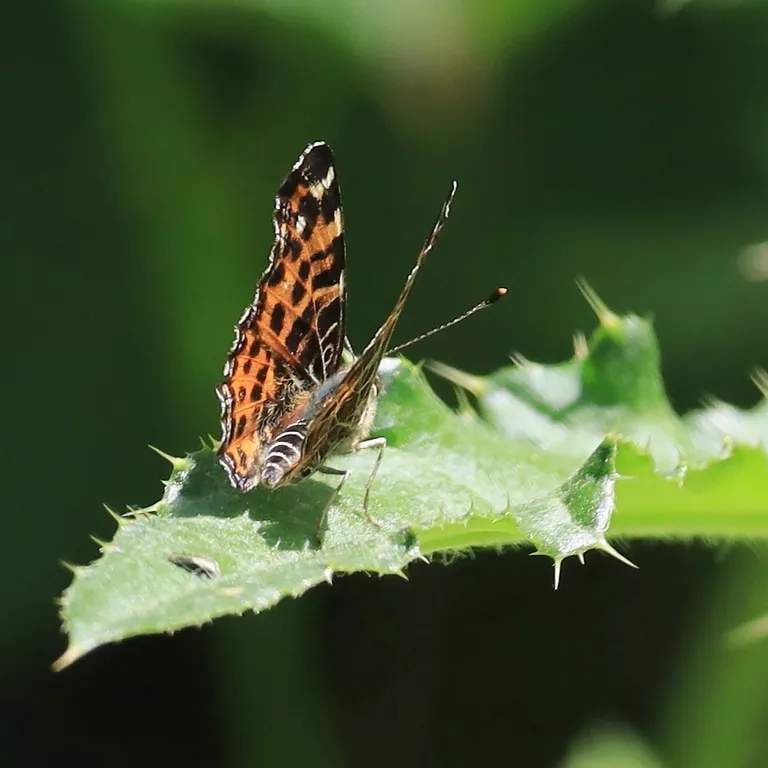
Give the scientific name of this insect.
Araschnia levana
